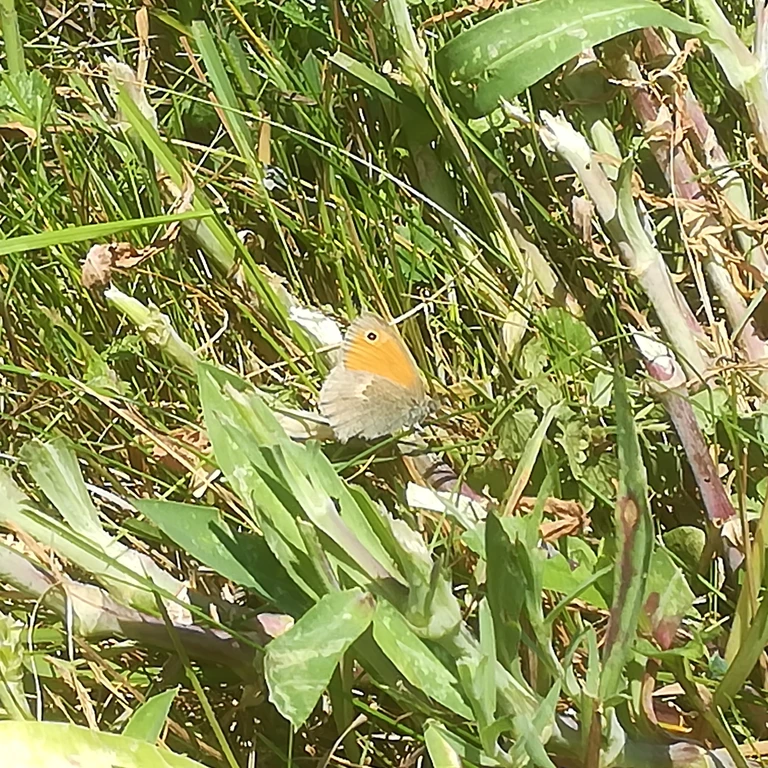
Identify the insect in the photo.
Coenonympha pamphilus
